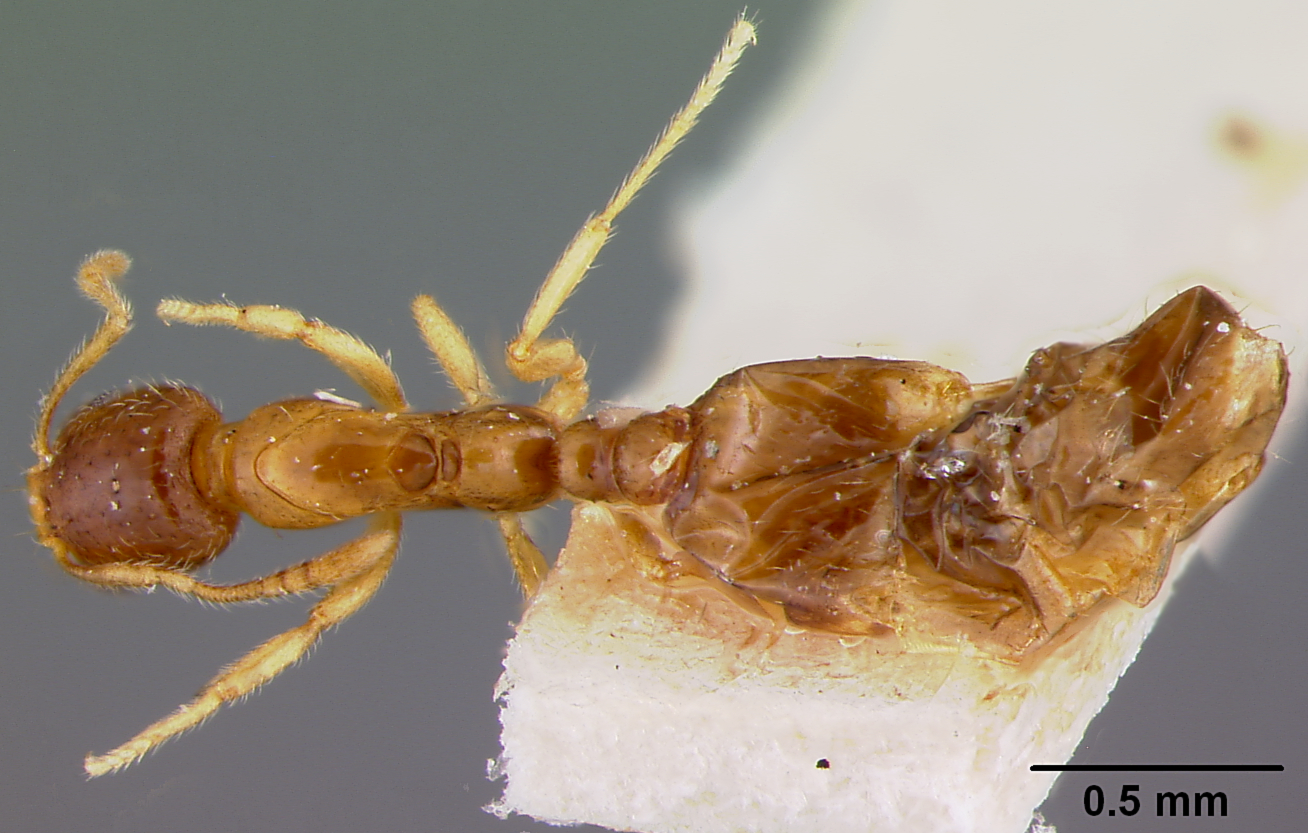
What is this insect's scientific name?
Monomorium atomus
